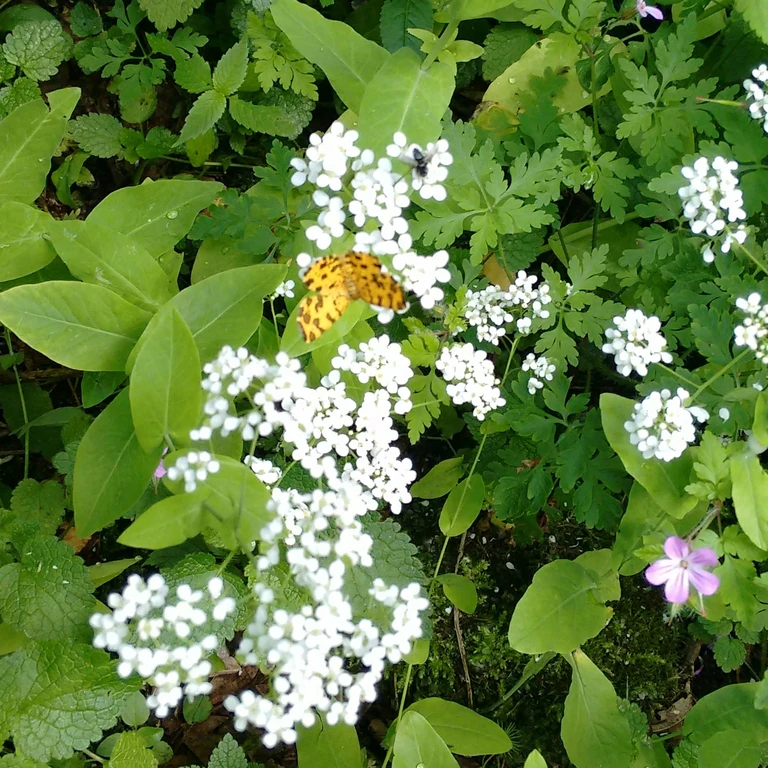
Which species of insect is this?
Pseudopanthera macularia
